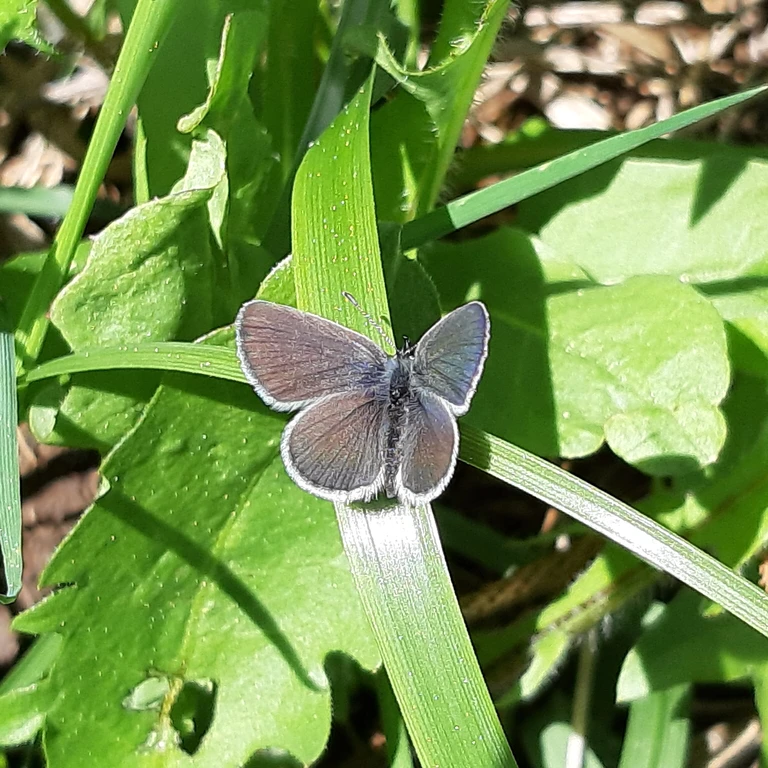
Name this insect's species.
Cupido minimus
